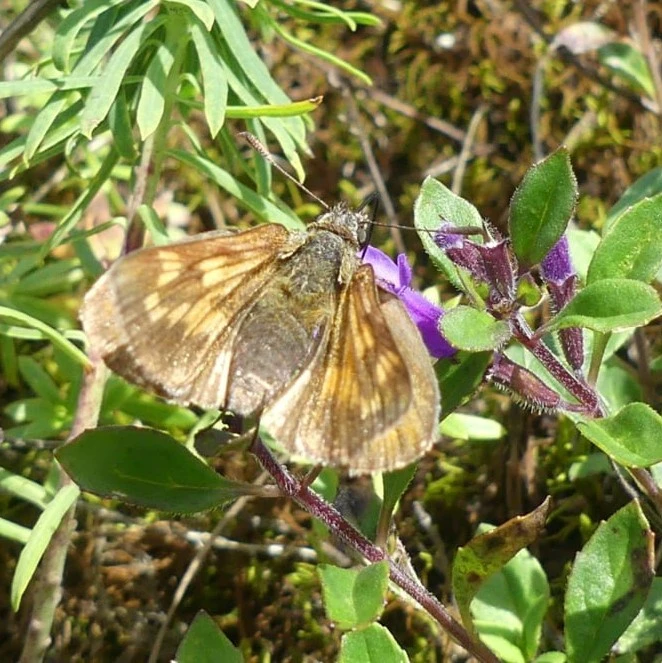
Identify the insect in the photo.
Ochlodes sylvanus (also Ochlodes venata)
